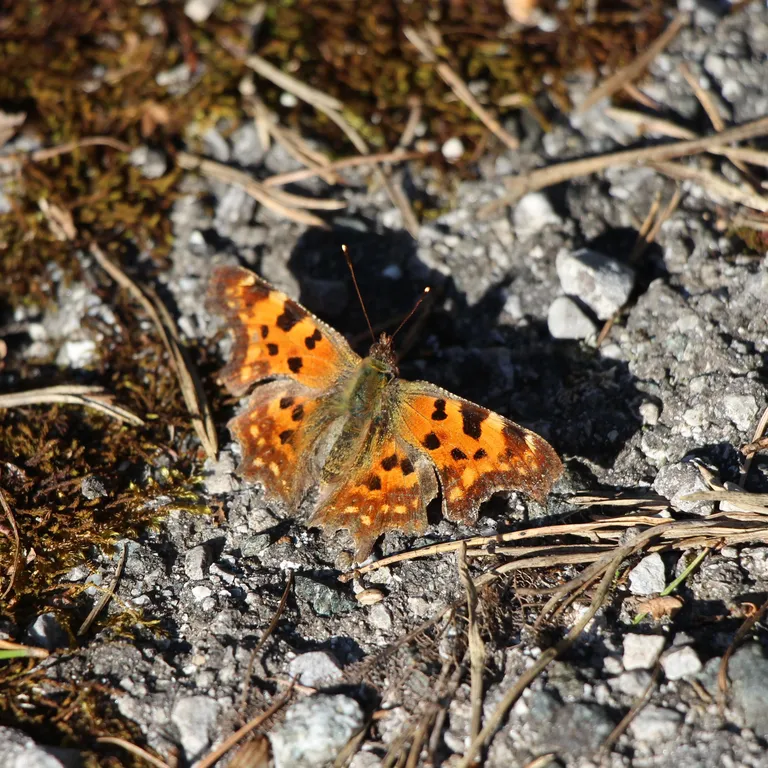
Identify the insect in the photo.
Polygonia c-album
